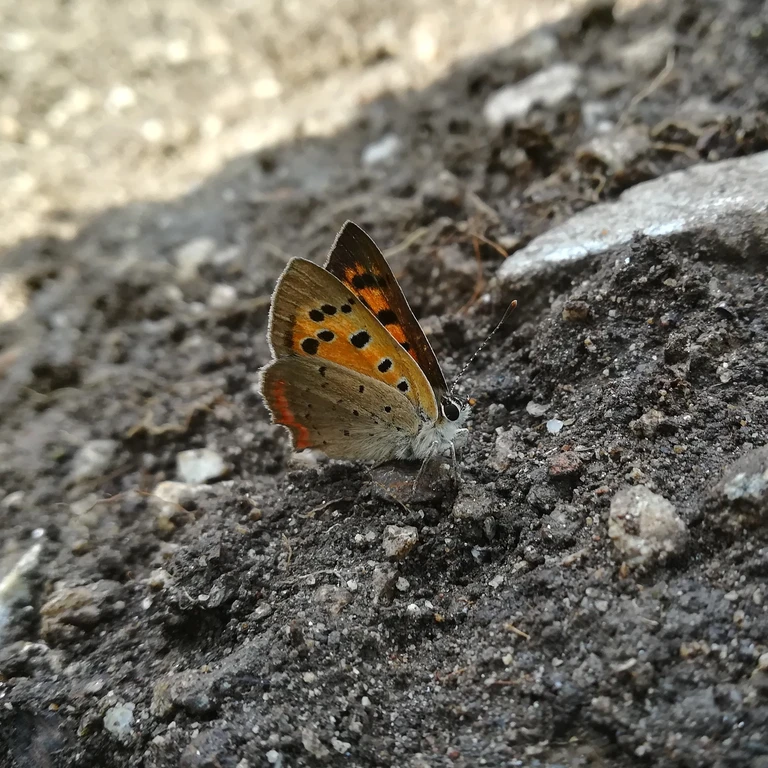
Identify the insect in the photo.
Lycaena phlaeas
